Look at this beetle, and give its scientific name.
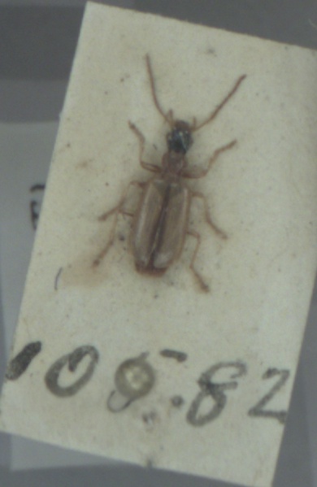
Demetrias atricapillus
